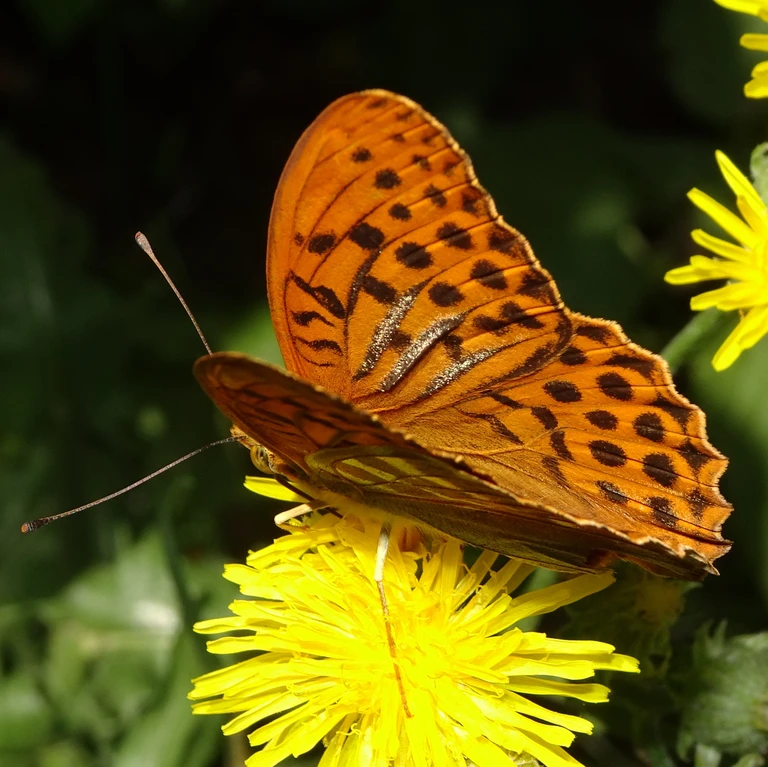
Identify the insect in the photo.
Argynnis paphia
